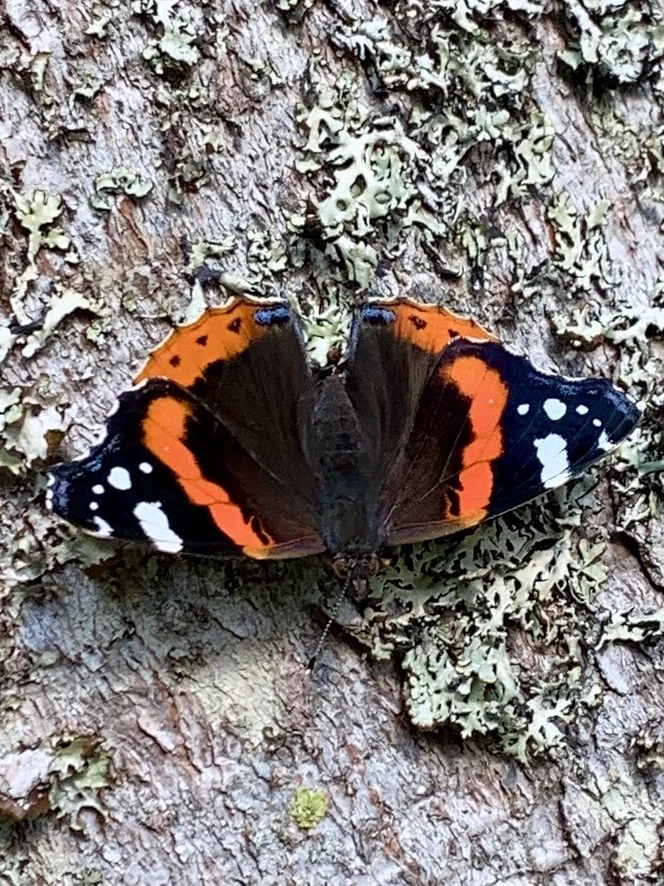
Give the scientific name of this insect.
Vanessa atalanta
